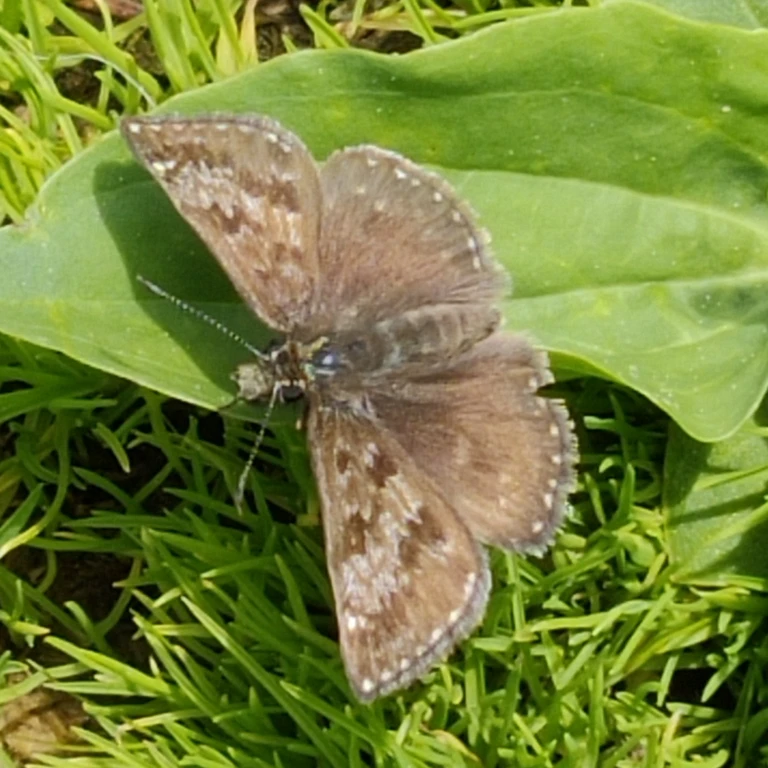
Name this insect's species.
Erynnis tages
